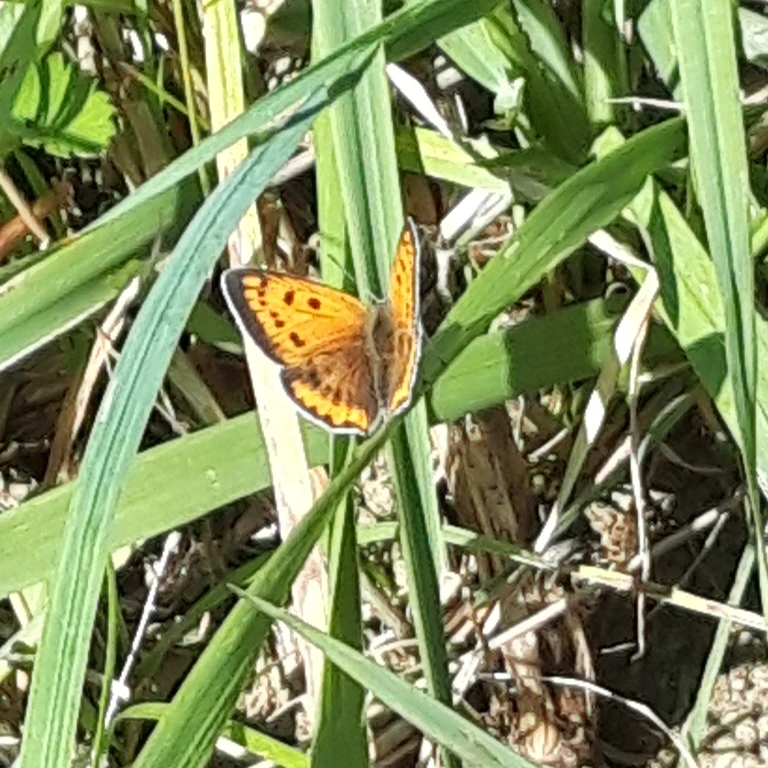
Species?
Lycaena dispar
